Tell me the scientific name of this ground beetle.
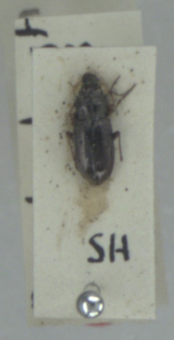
Notiophilus rufipes
